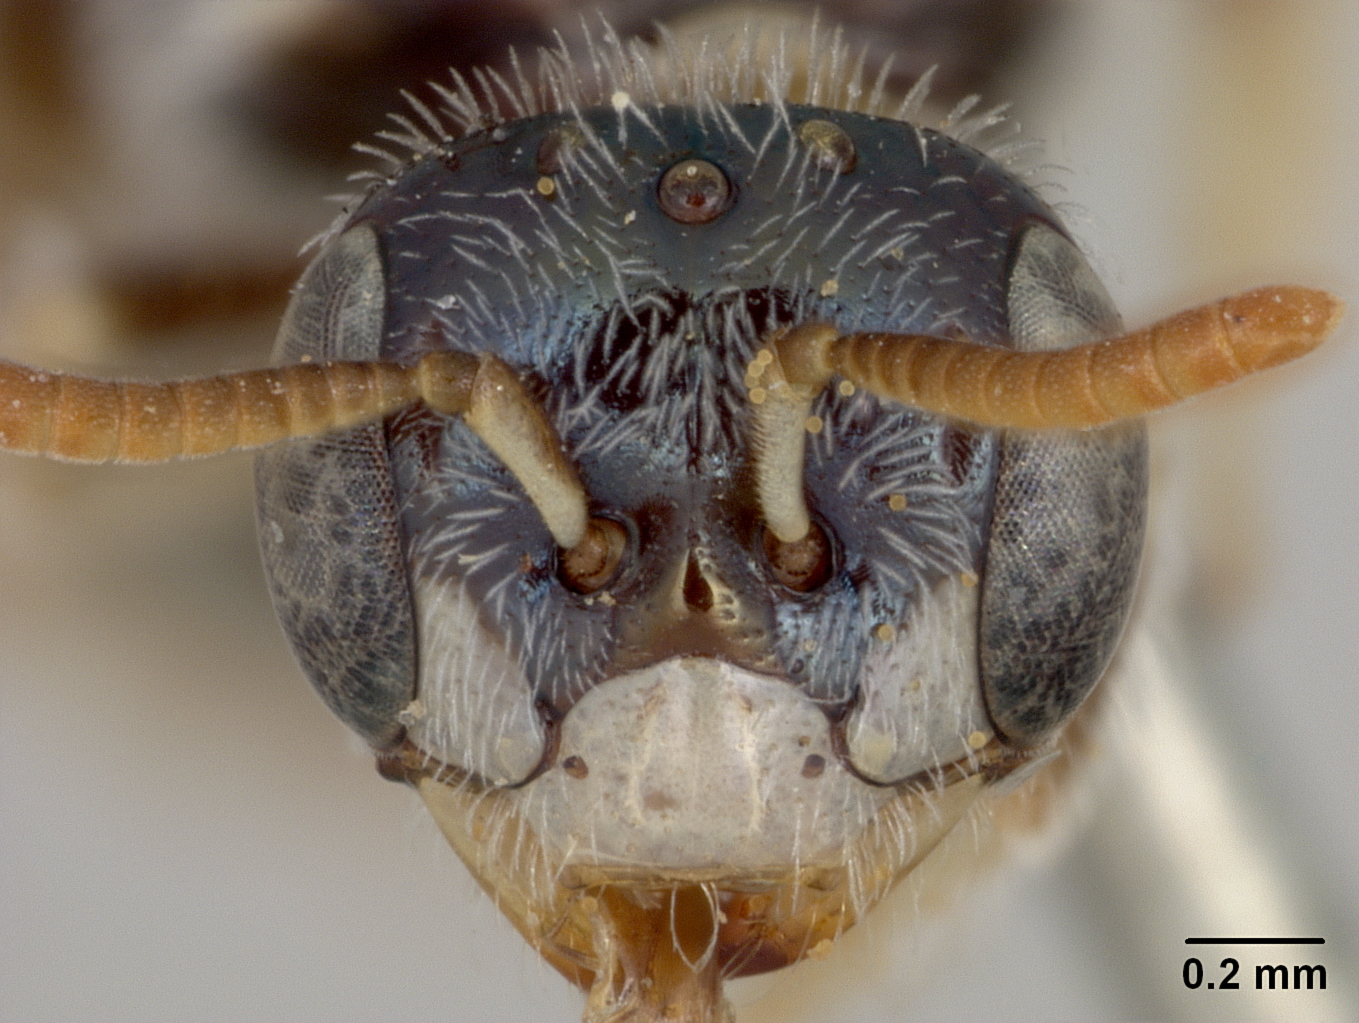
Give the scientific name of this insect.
Perdita heterothecae
